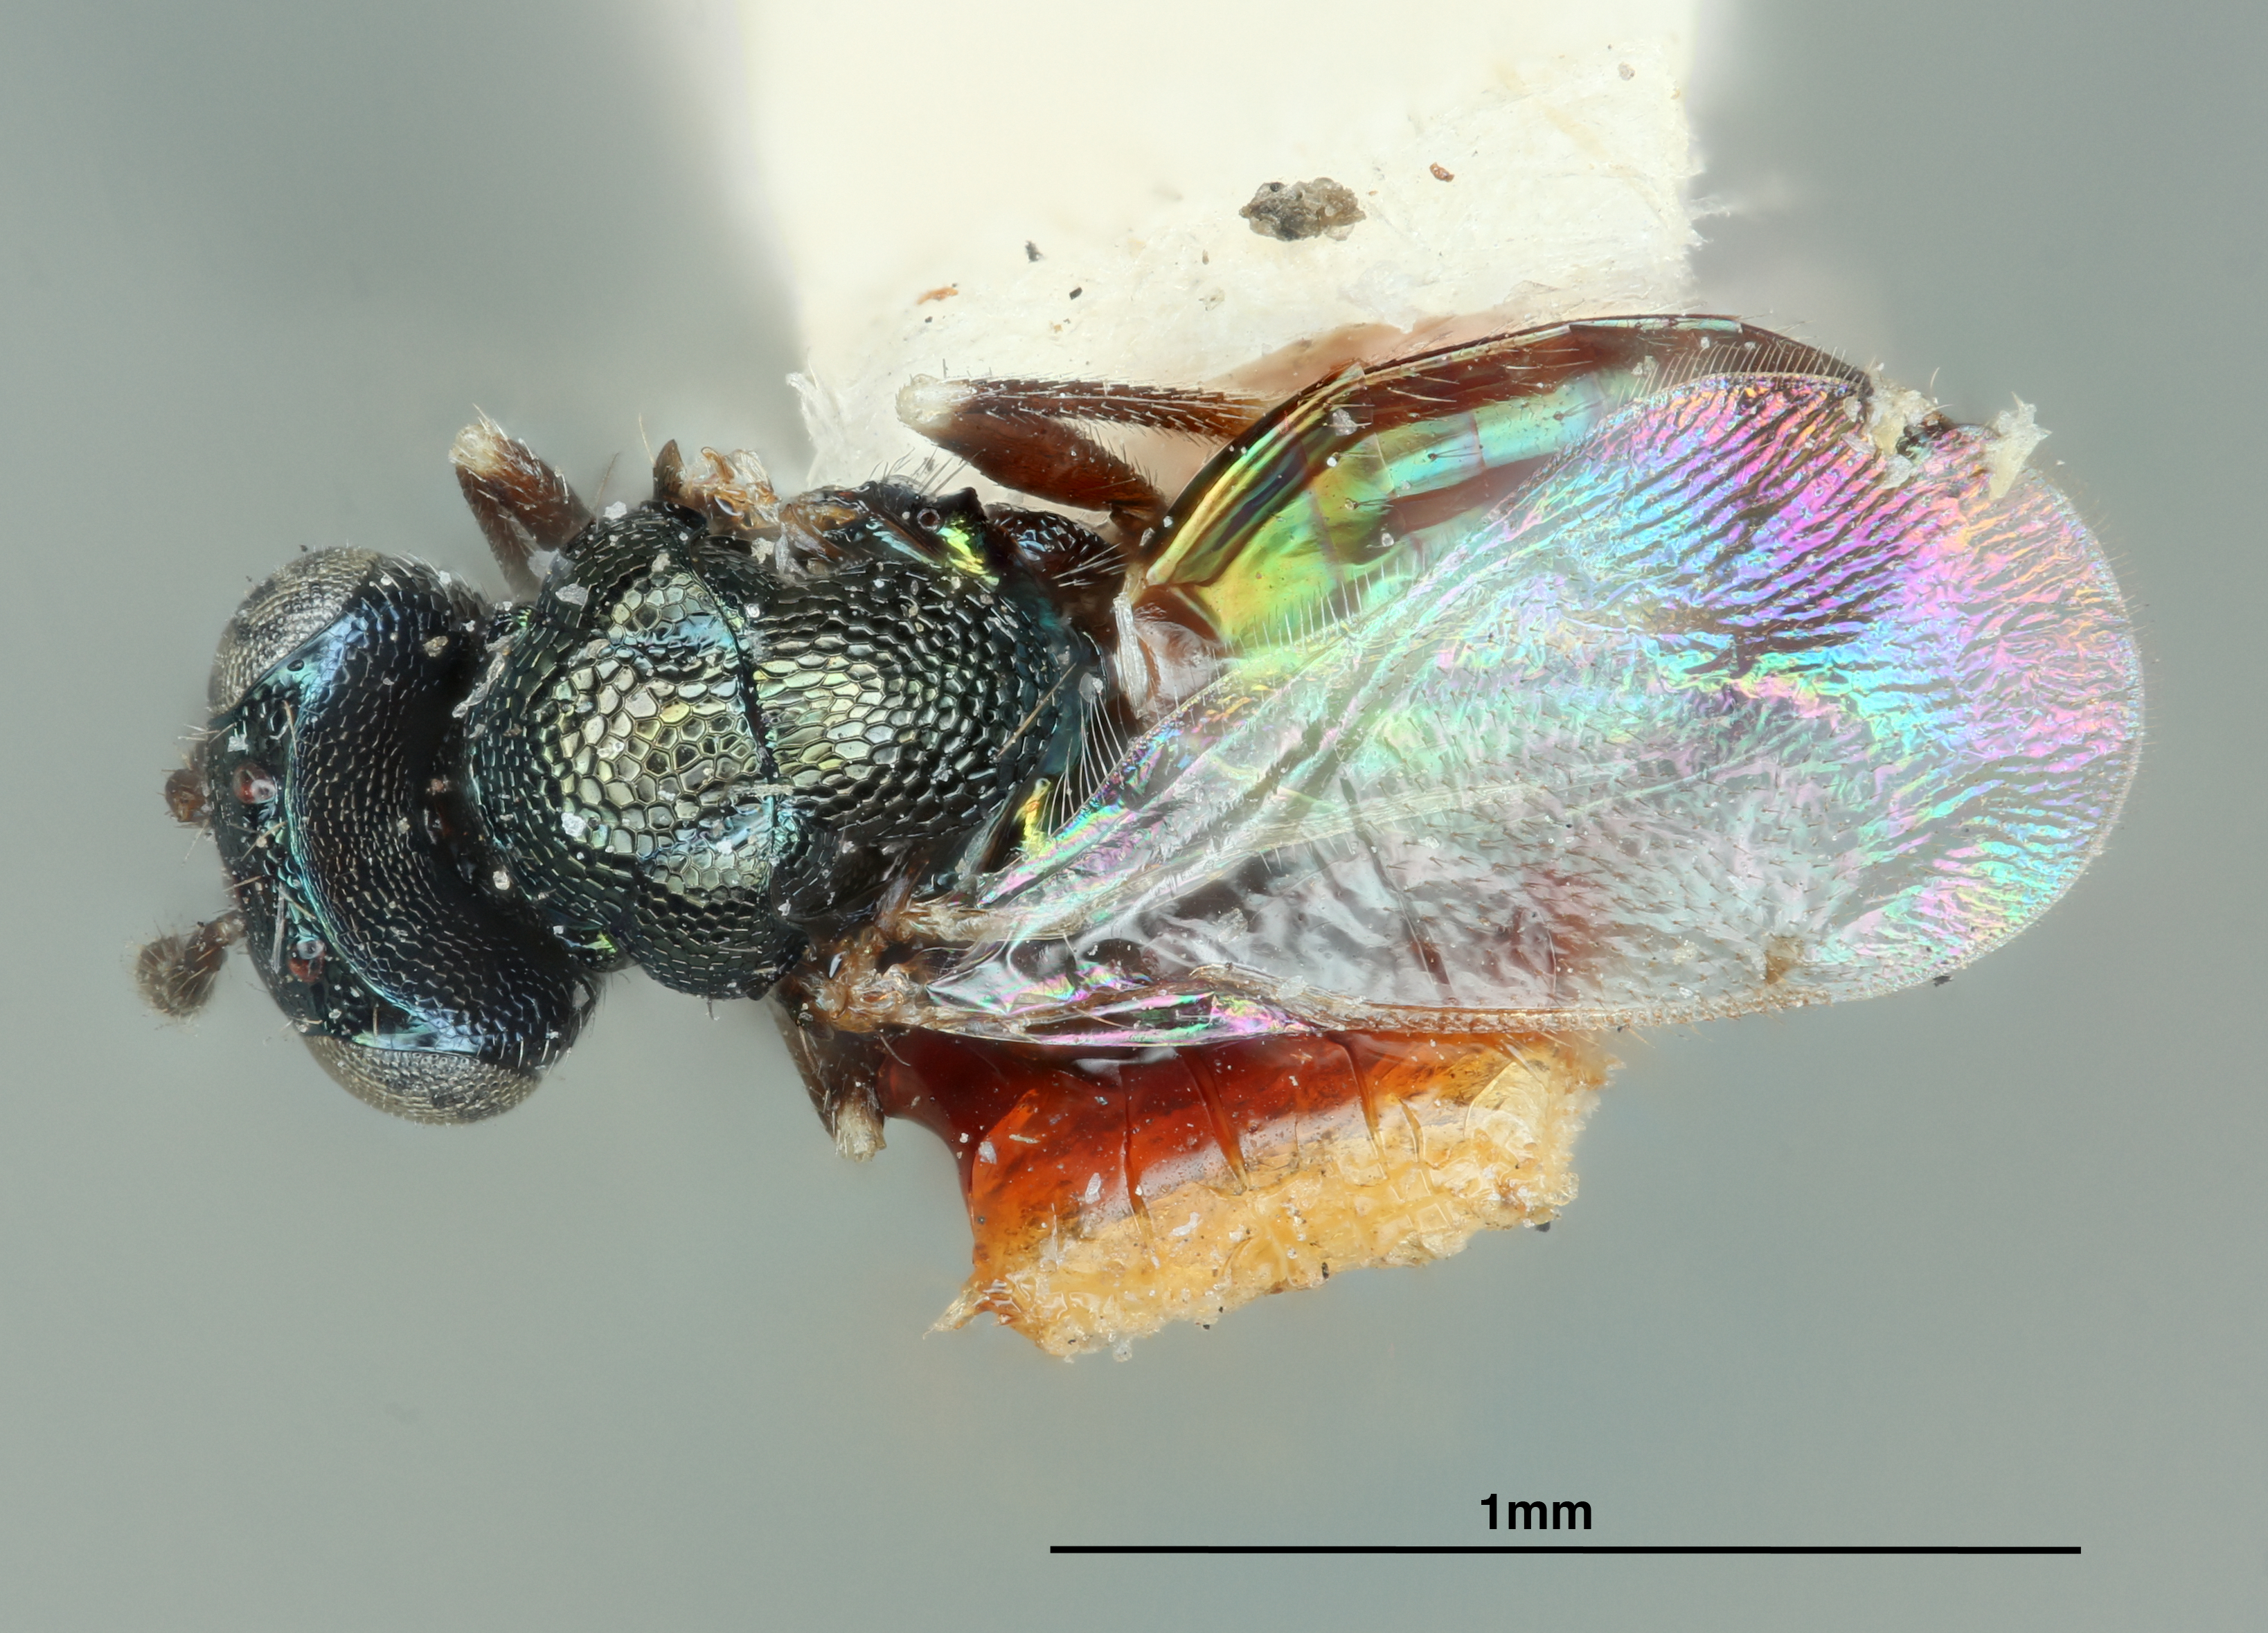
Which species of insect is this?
Entedon bigeloviae
